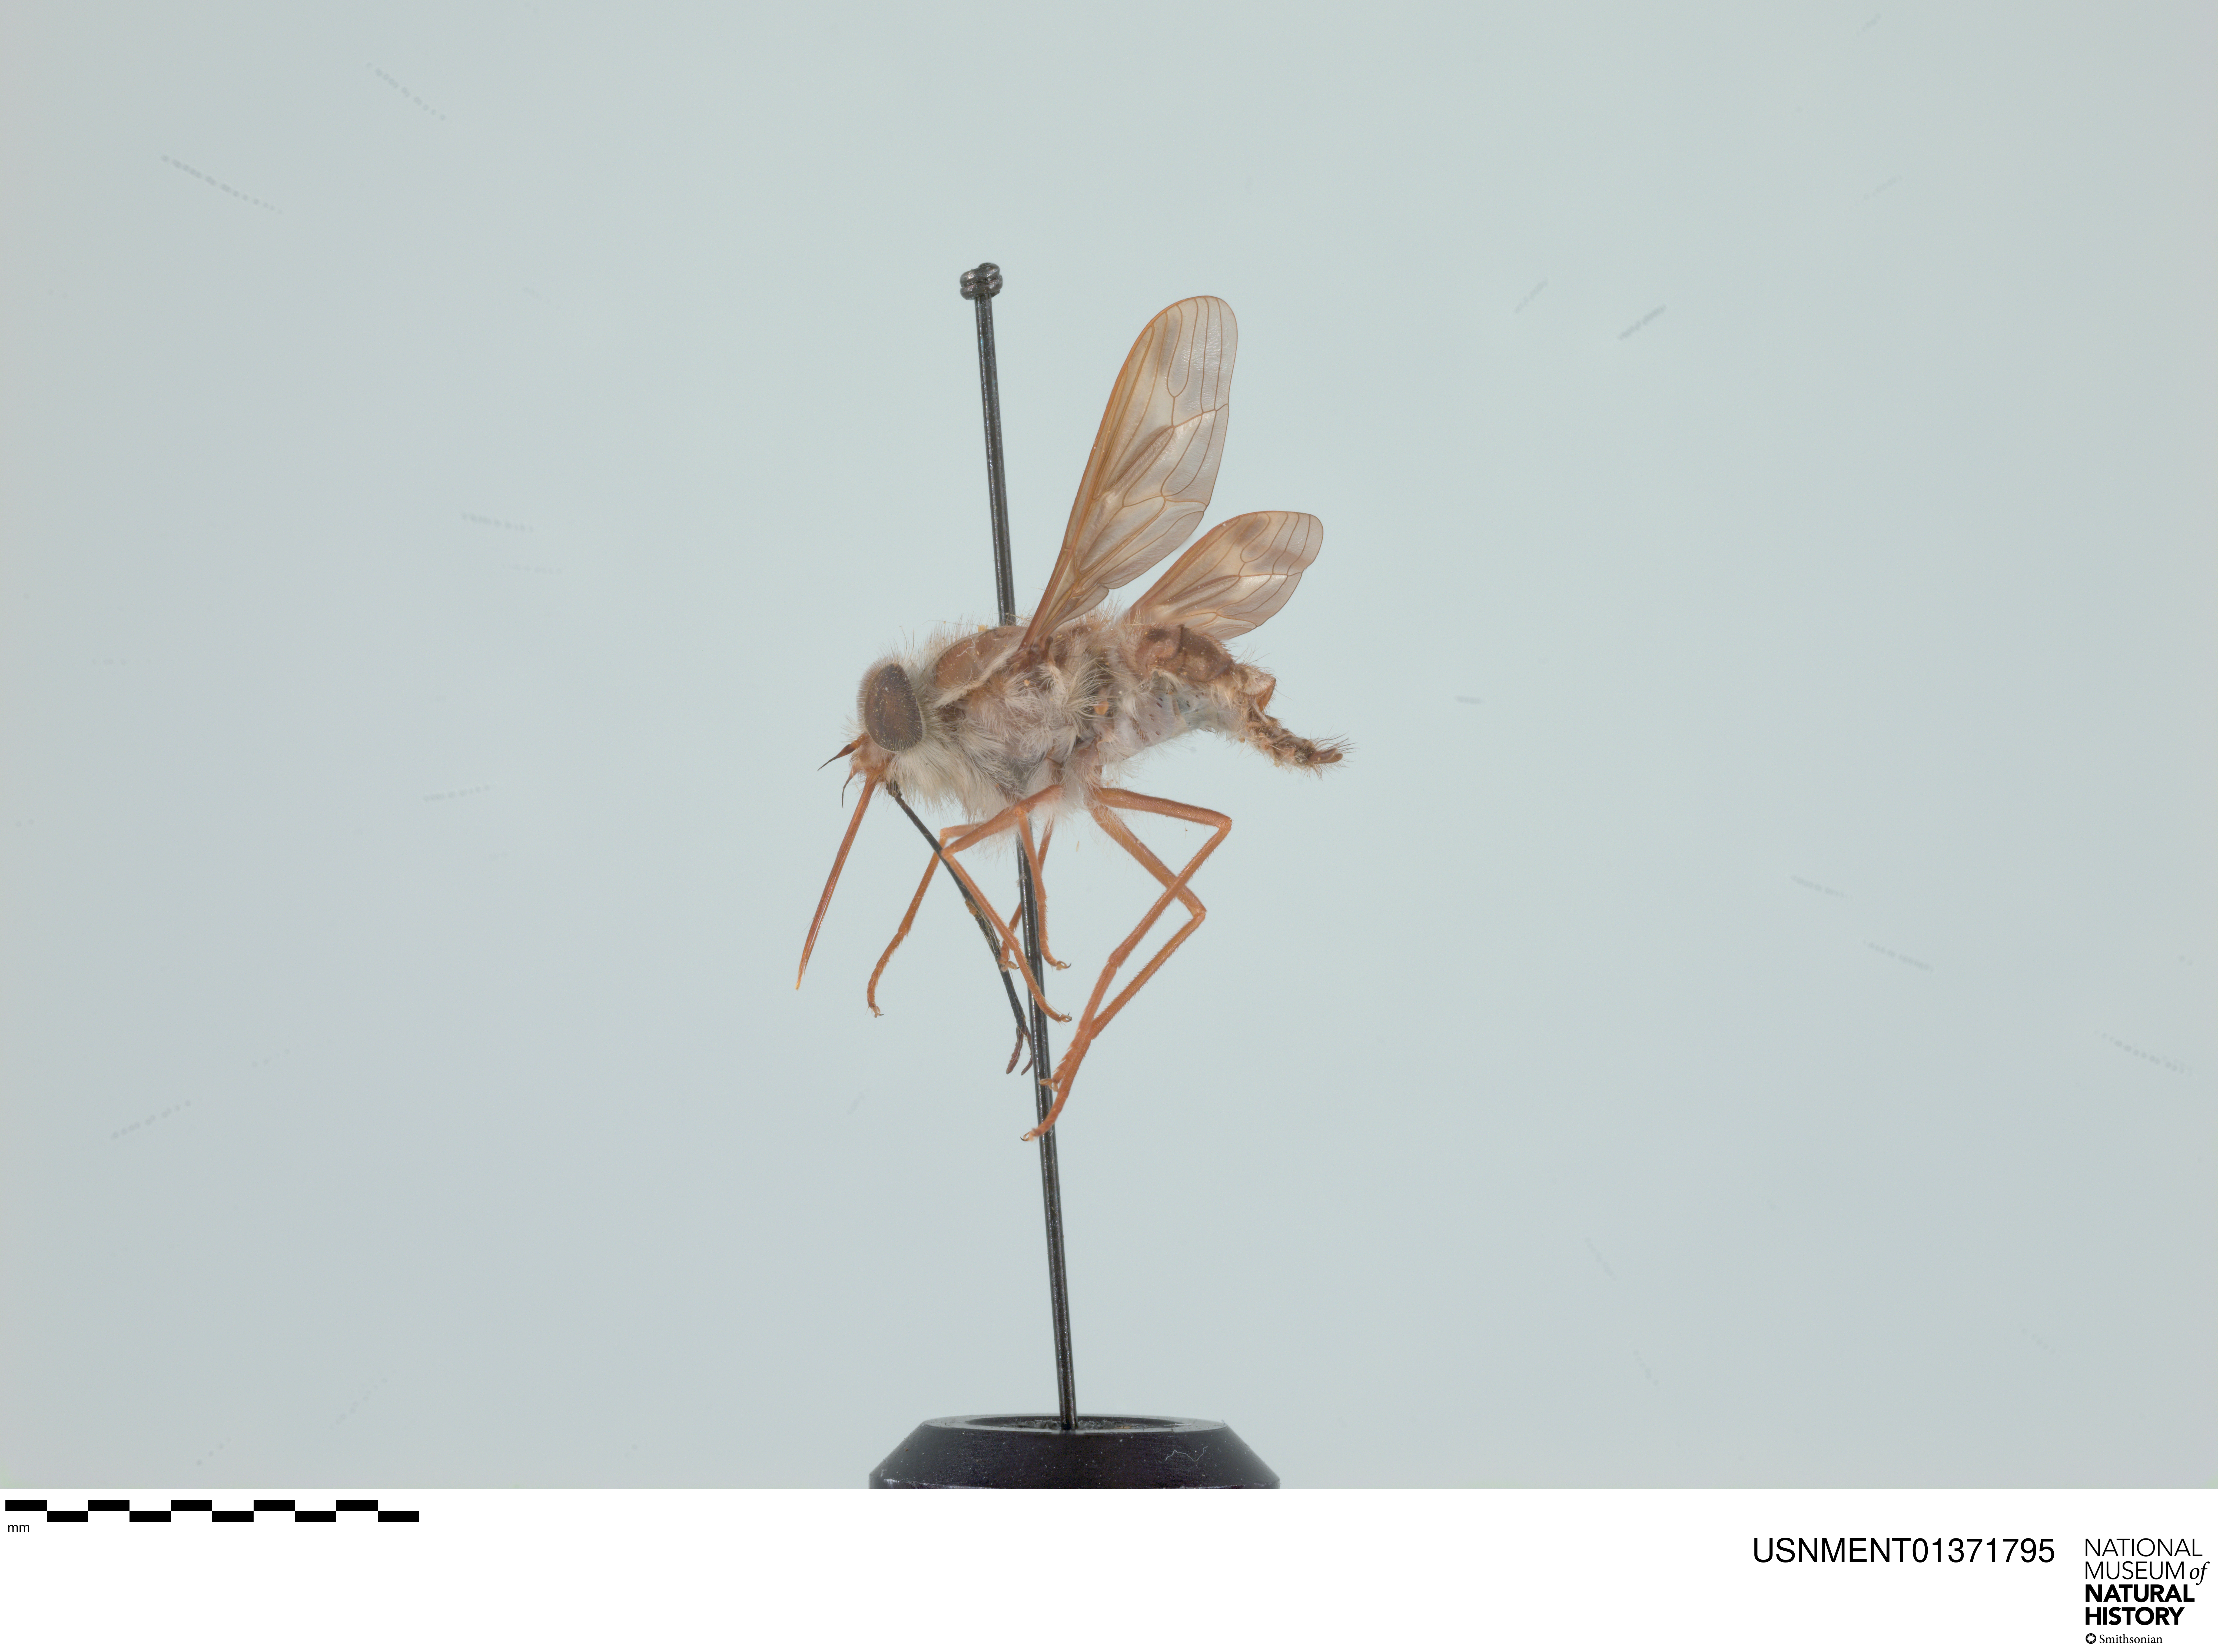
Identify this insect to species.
Hirmoneura nubipennis (also Trichophthalma nubipennis)
